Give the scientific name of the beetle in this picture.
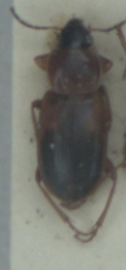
Stenolophus teutonus
